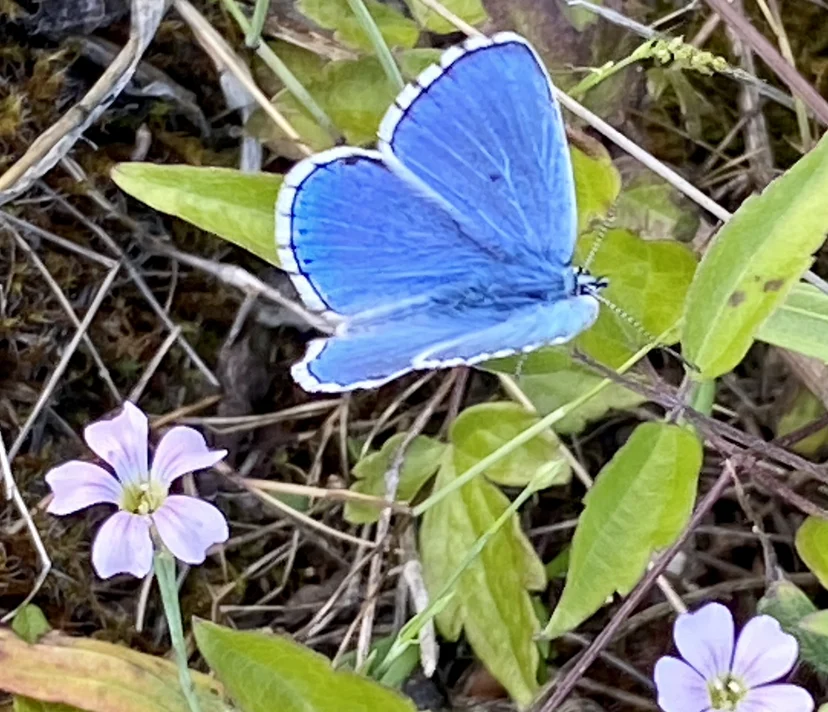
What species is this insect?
Lysandra bellargus
